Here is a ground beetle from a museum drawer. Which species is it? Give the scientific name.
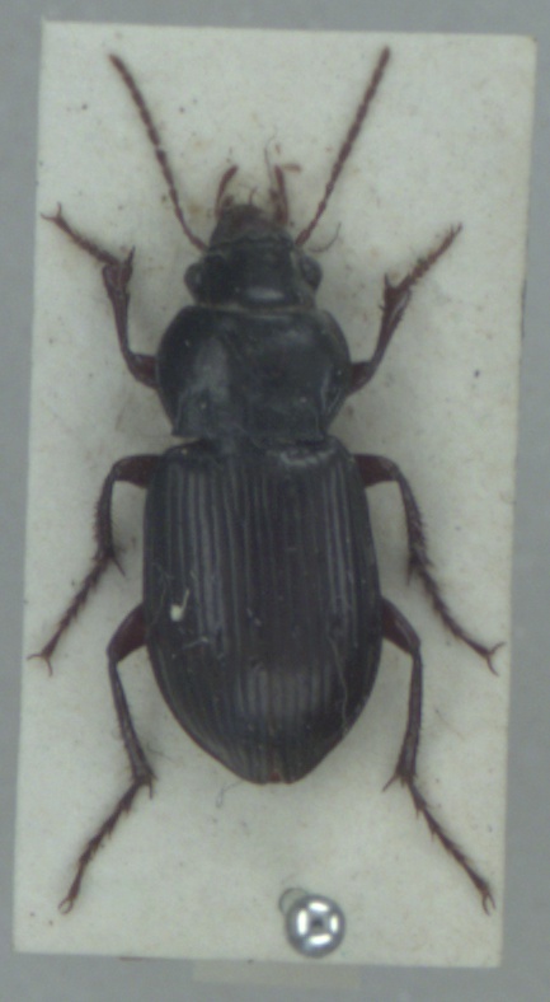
Amara aulica
